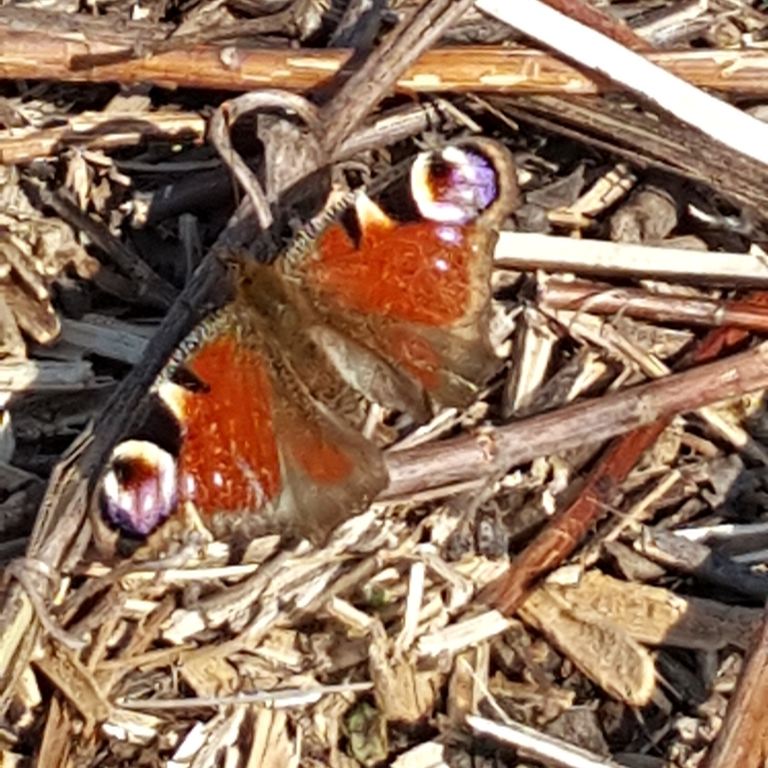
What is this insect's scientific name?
Aglais io
